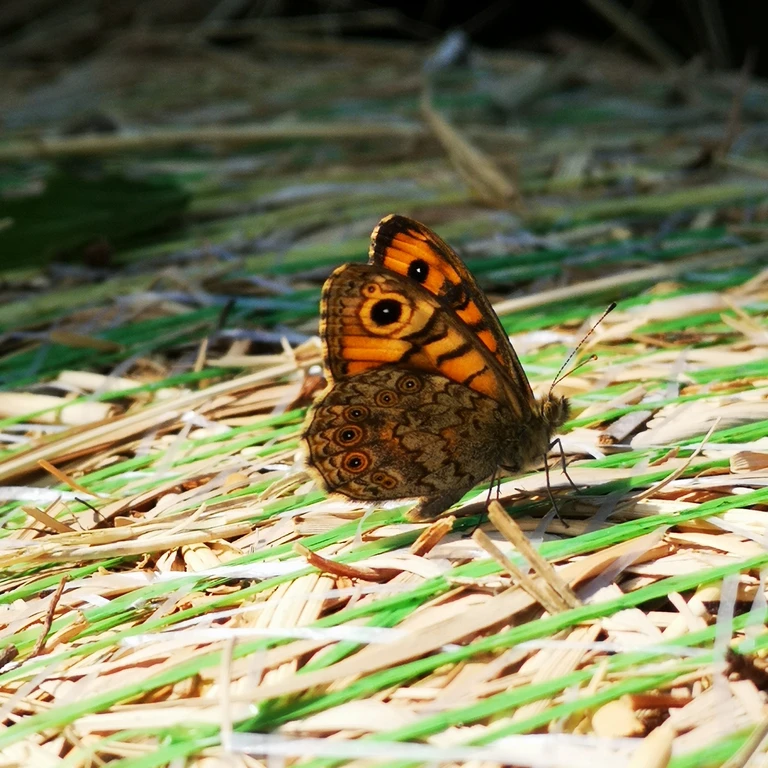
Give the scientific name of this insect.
Lasiommata megera (also Pararge megera)
